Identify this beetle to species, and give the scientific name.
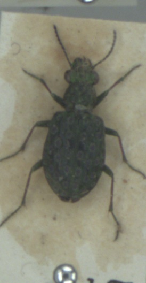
Elaphrus riparius
